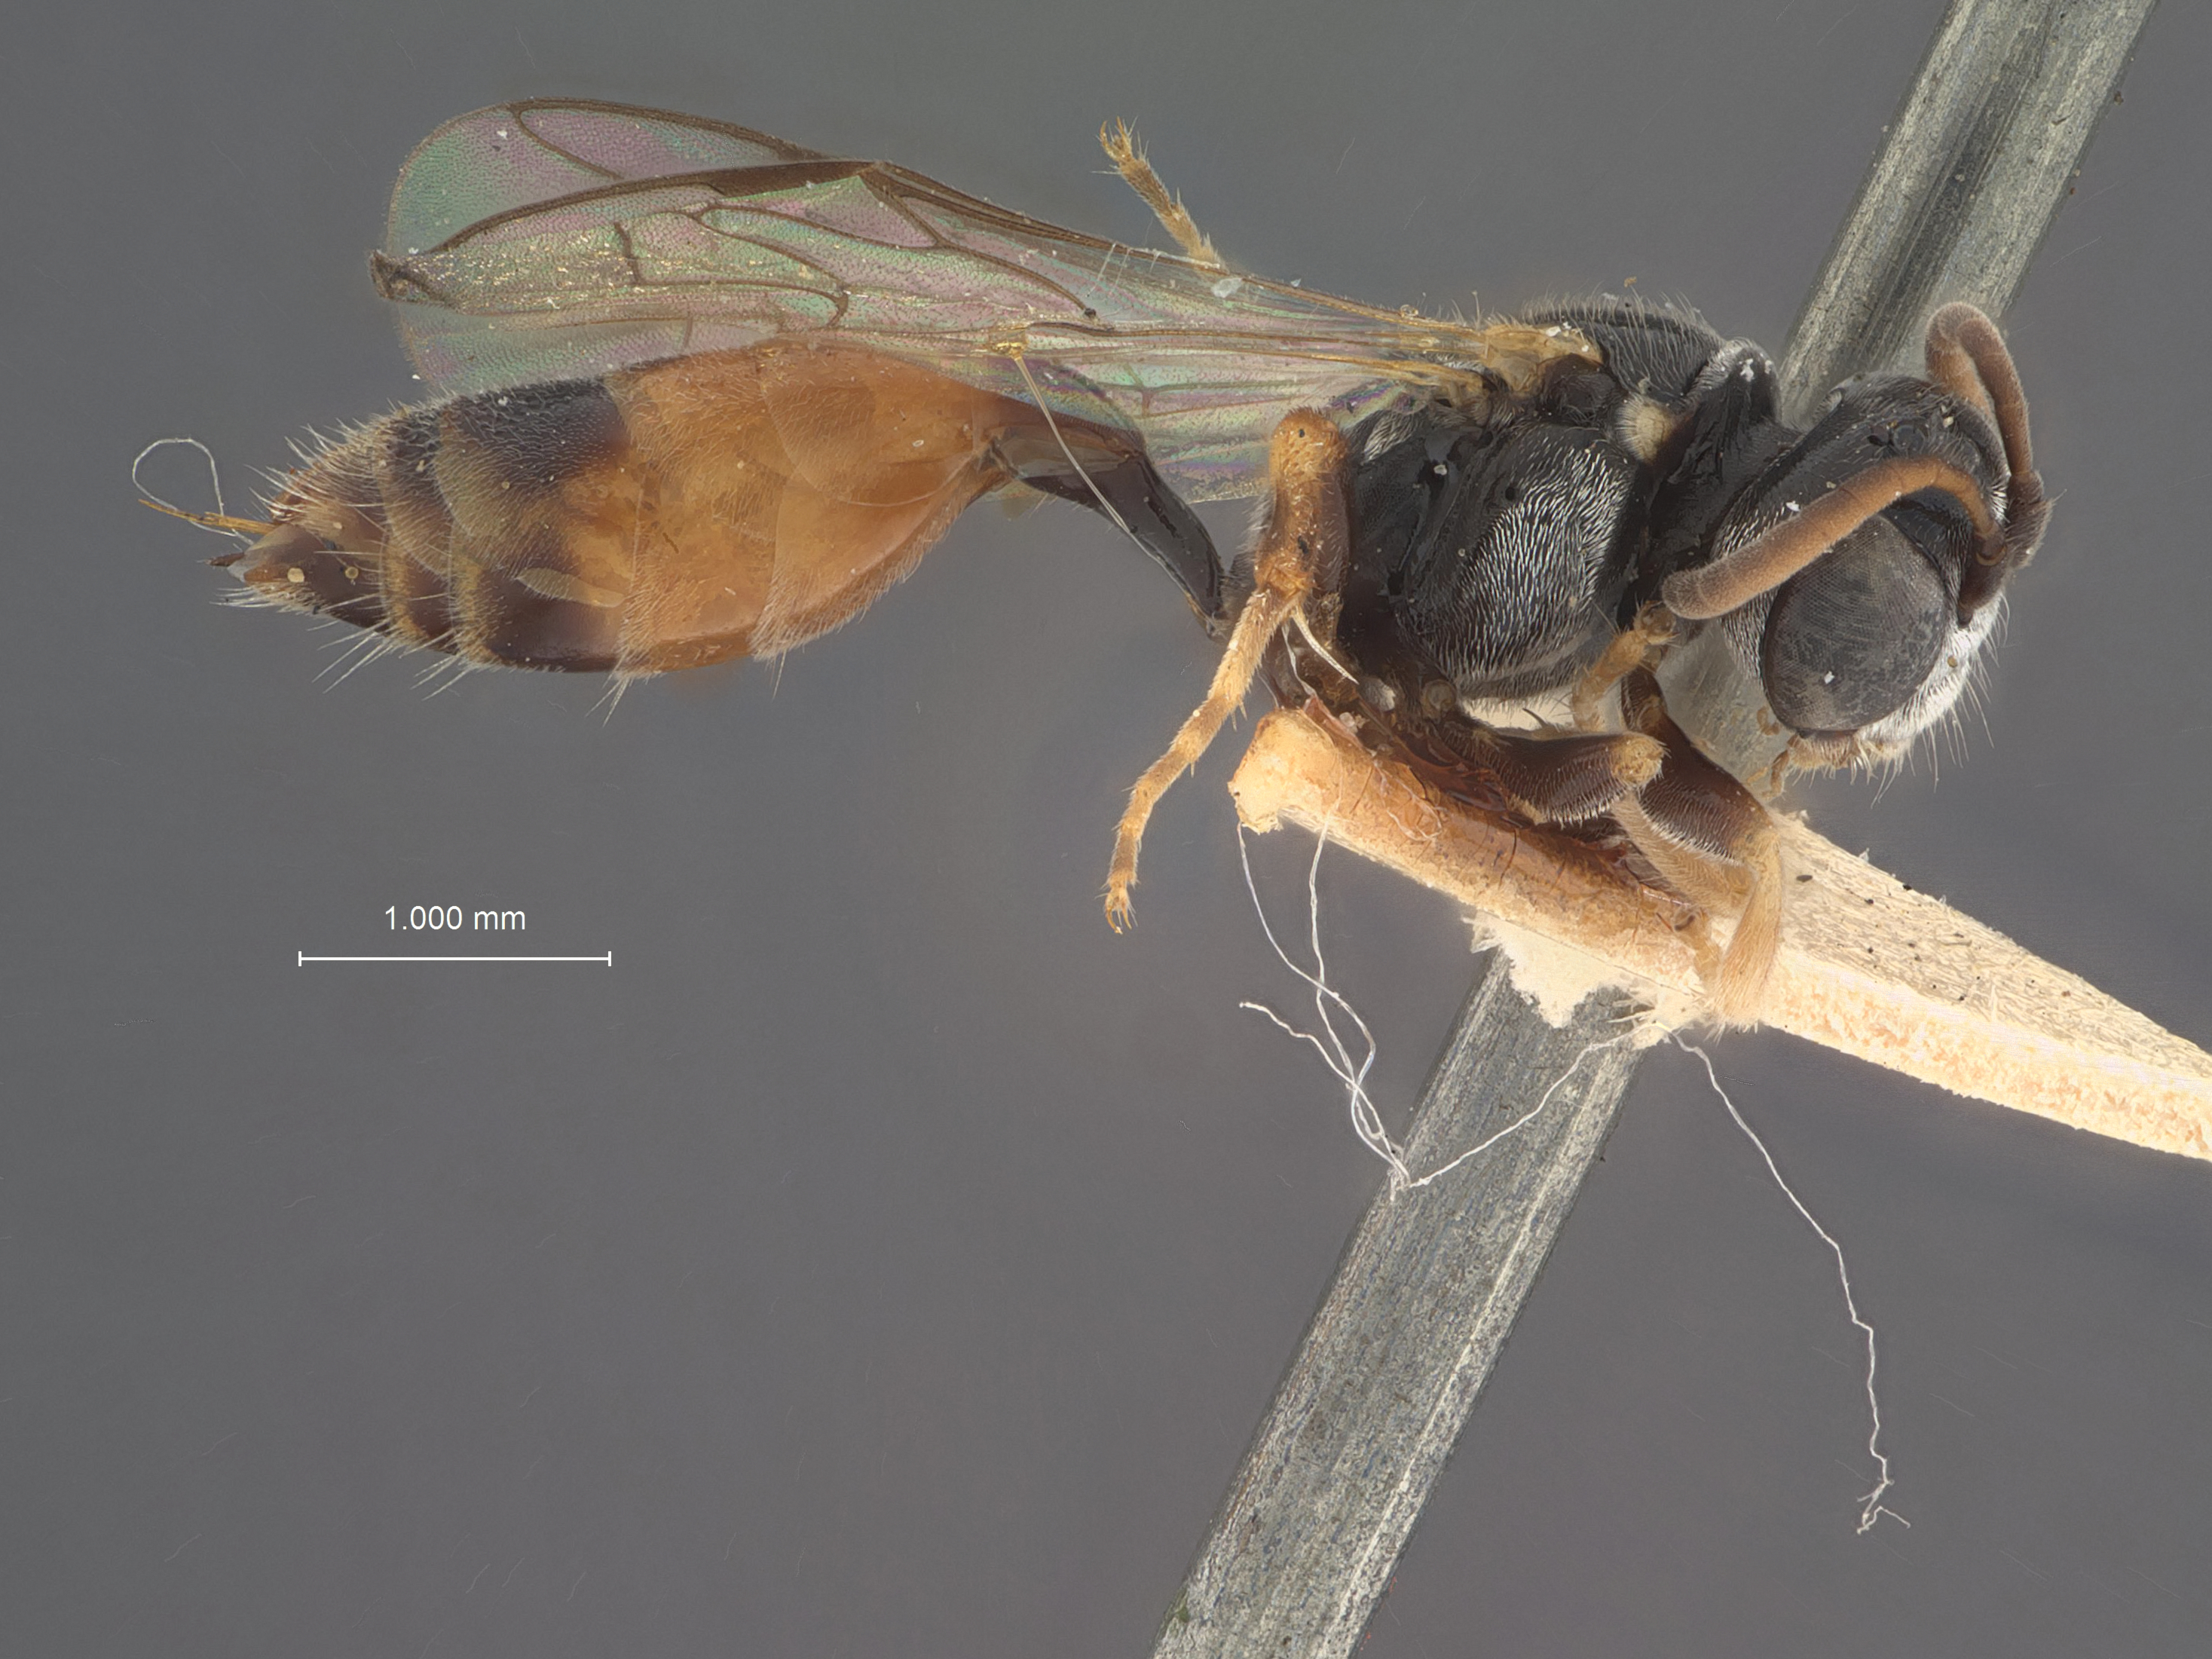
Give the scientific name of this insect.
Psenulus townsendi
